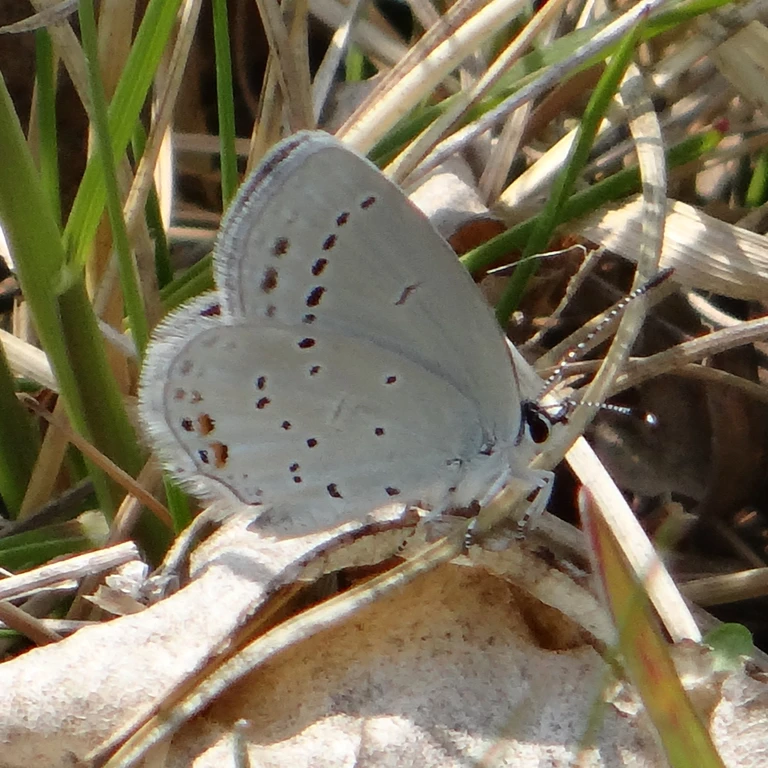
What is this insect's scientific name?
Cupido argiades (also Elkalyce argiades)
